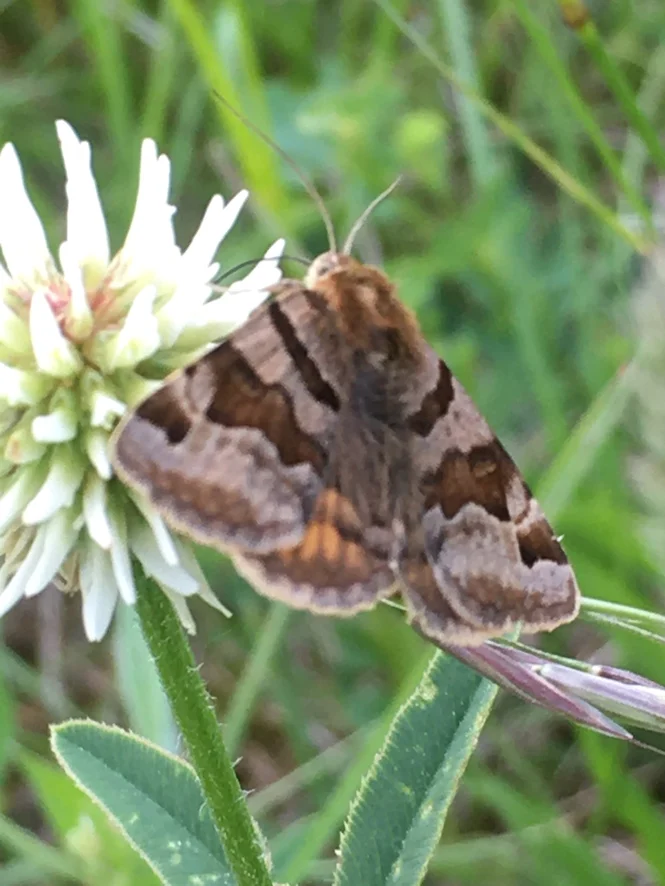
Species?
Euclidia glyphica
